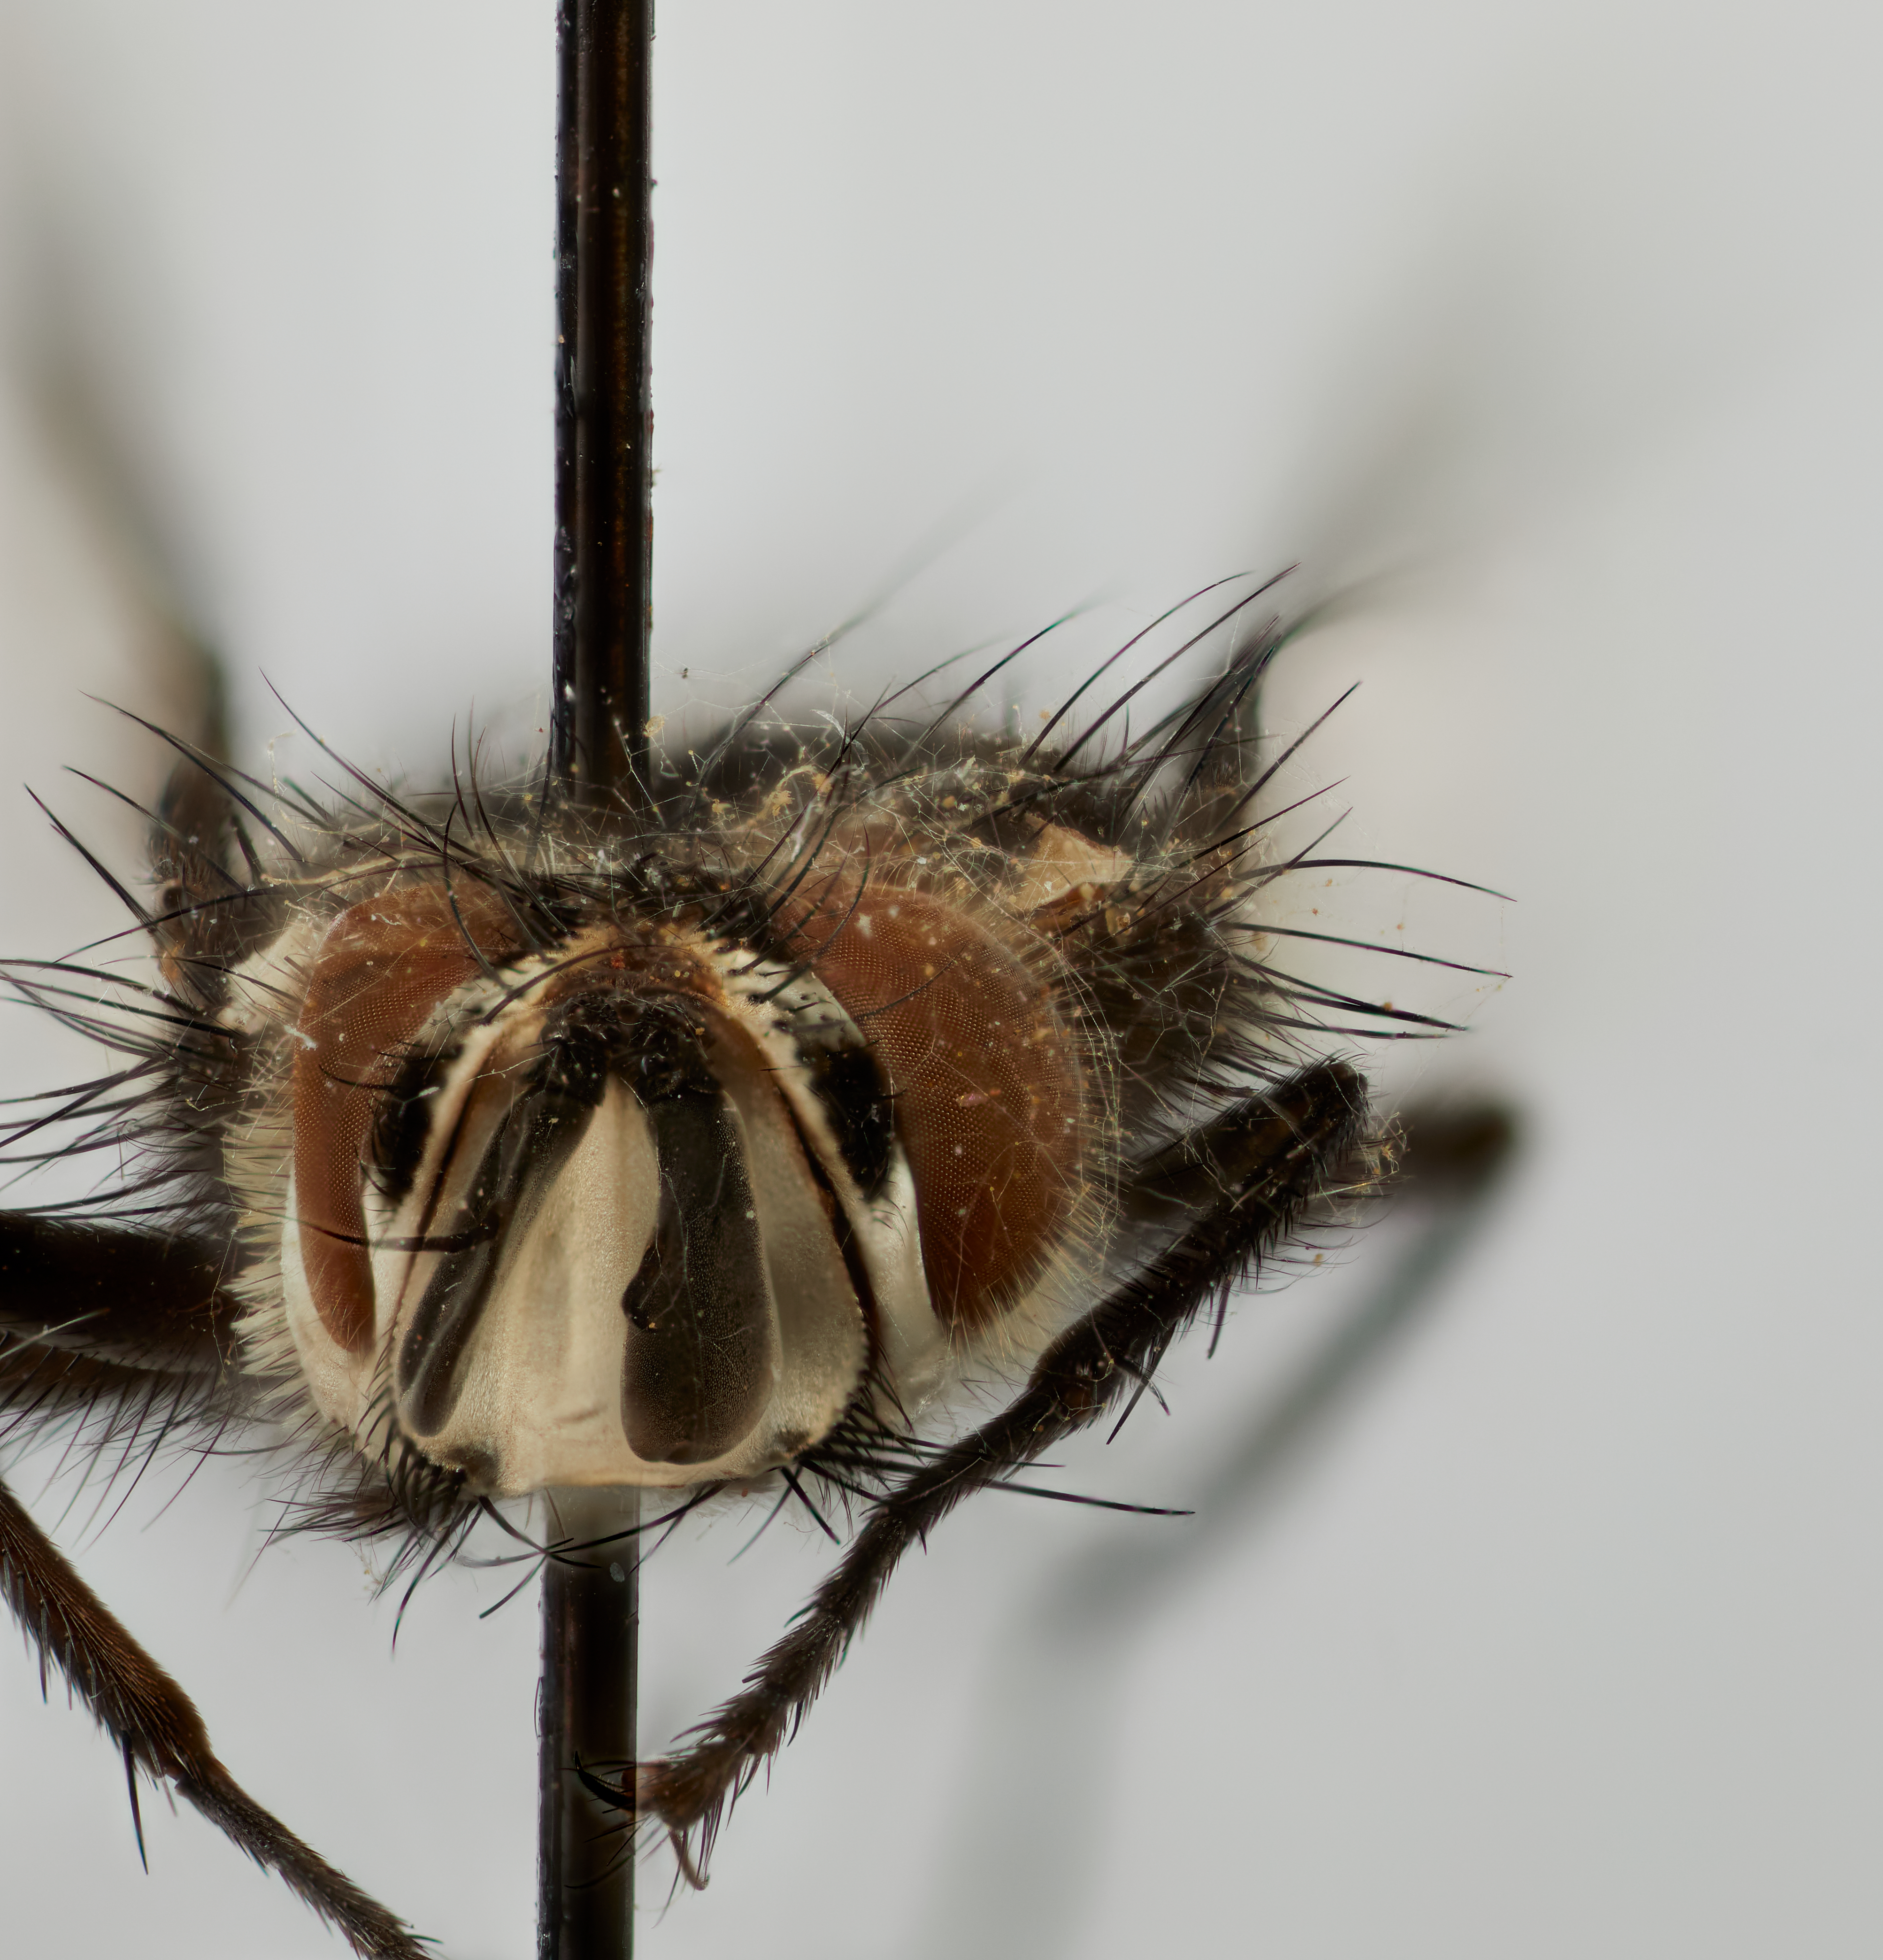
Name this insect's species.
Fasslomyia fantastica
